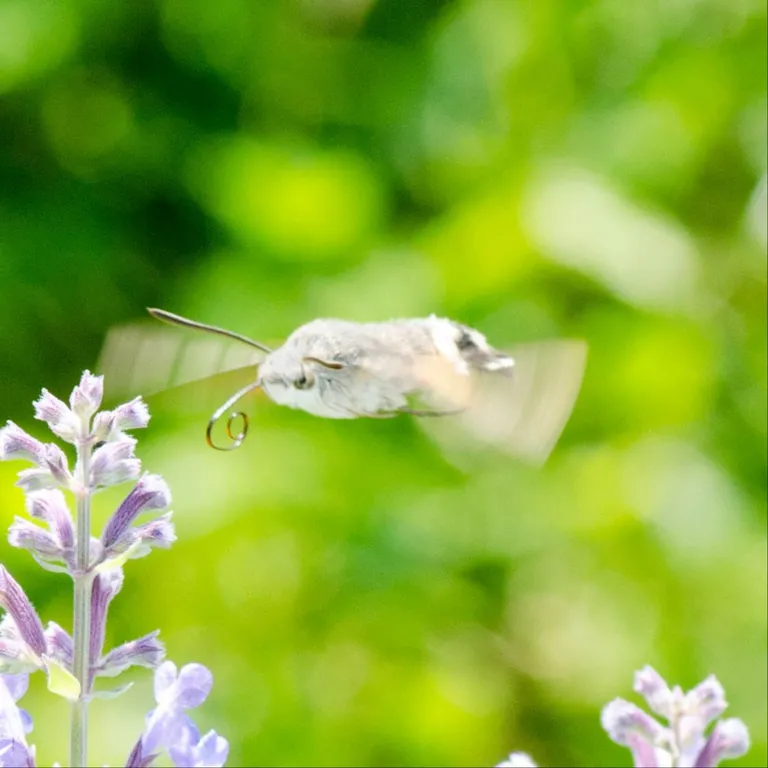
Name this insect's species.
Macroglossum stellatarum
